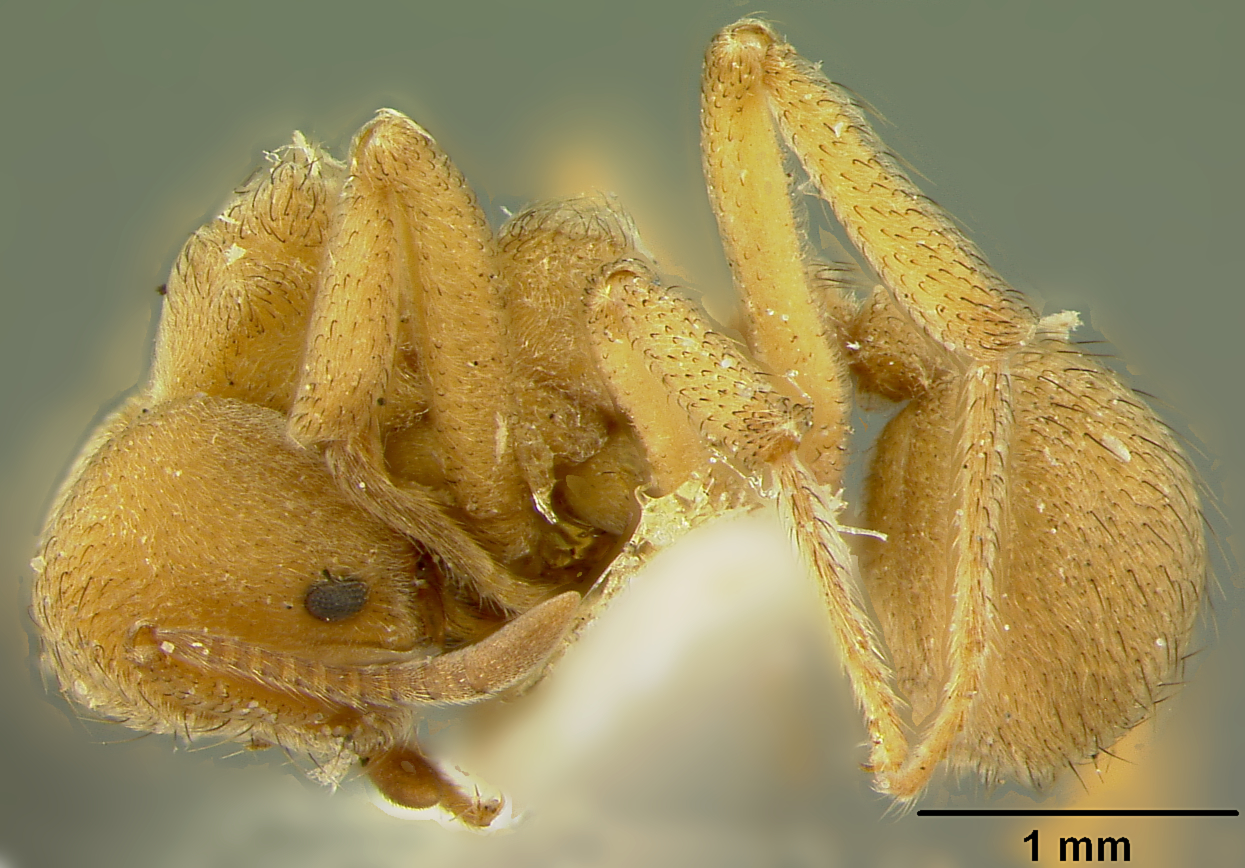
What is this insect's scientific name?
Sericomyrmex harekulli
